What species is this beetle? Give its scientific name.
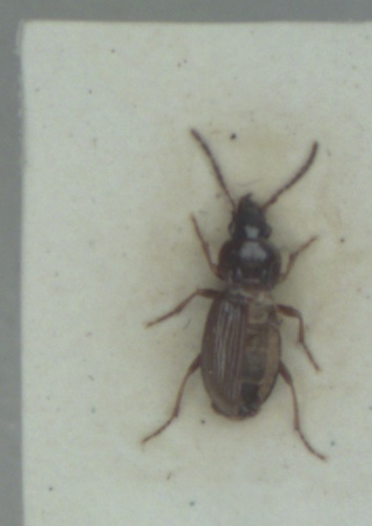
Pterostichus strenuus
